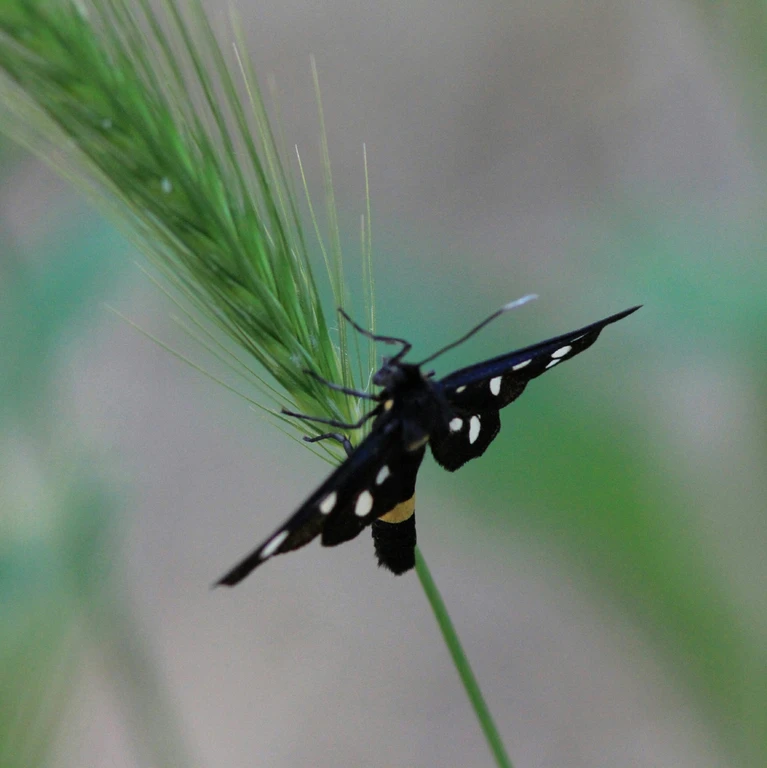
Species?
Amata phegea
